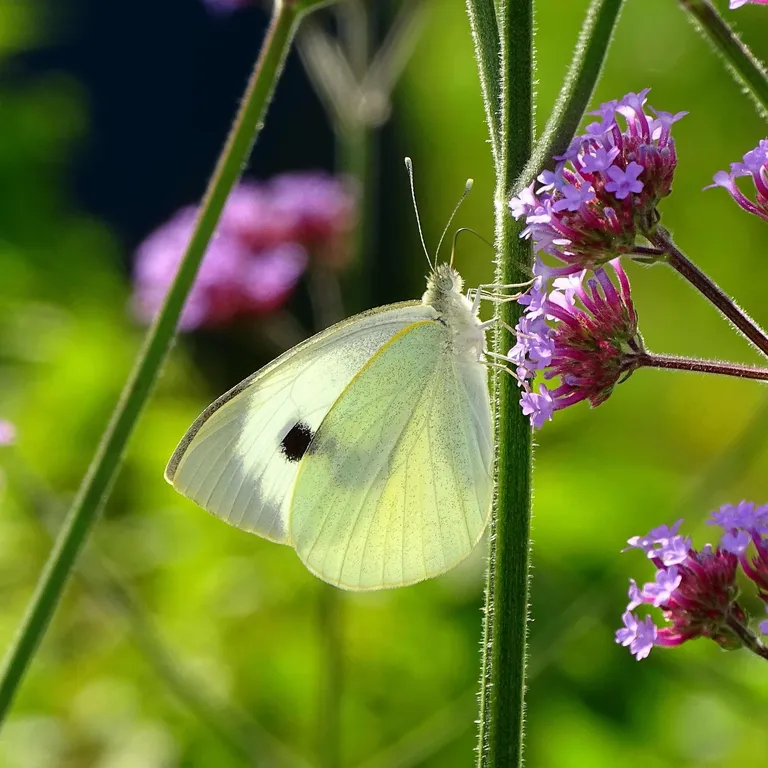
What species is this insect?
Pieris brassicae
